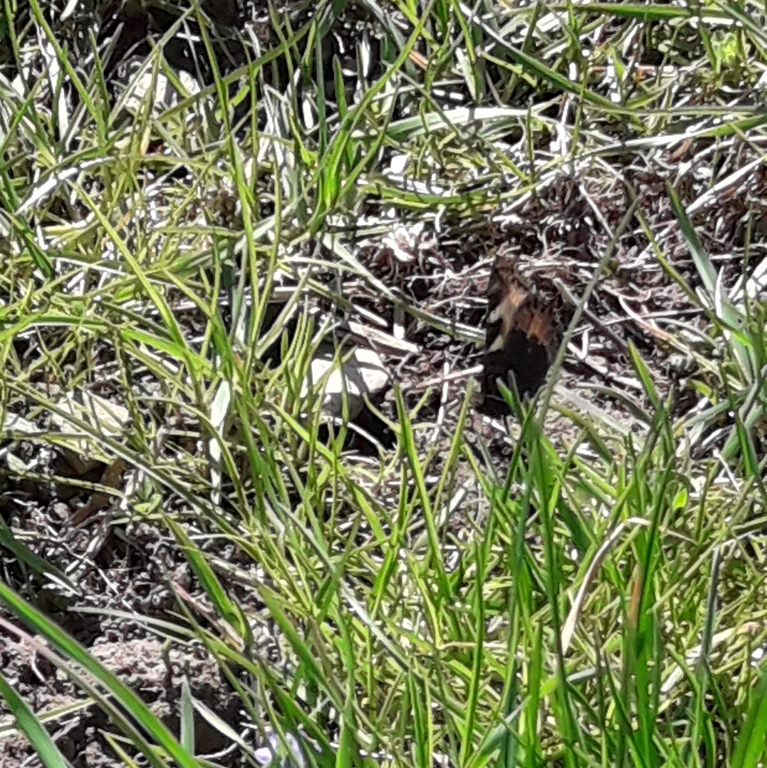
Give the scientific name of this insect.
Aglais urticae
